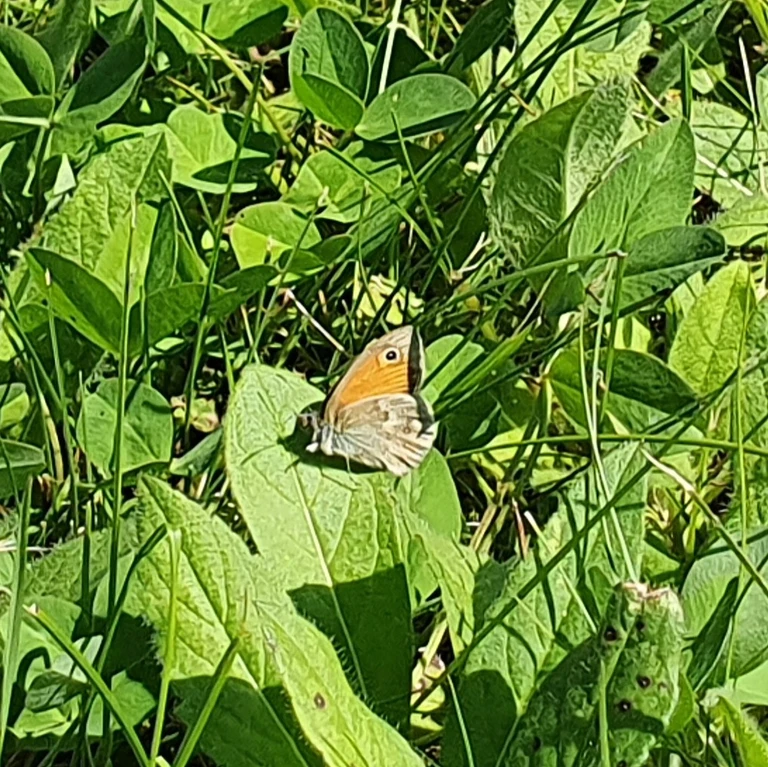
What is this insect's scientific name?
Coenonympha pamphilus
